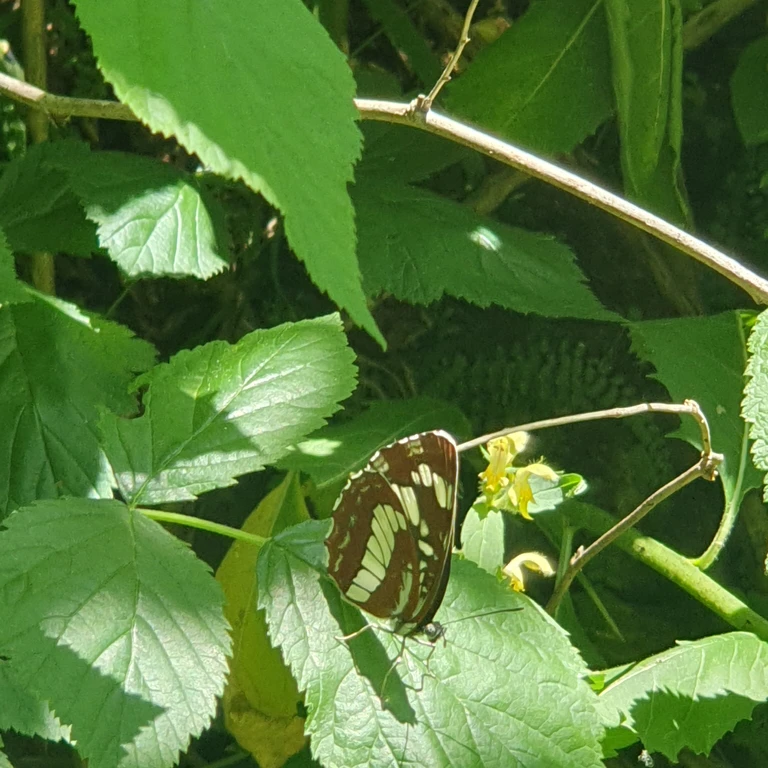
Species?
Neptis rivularis
